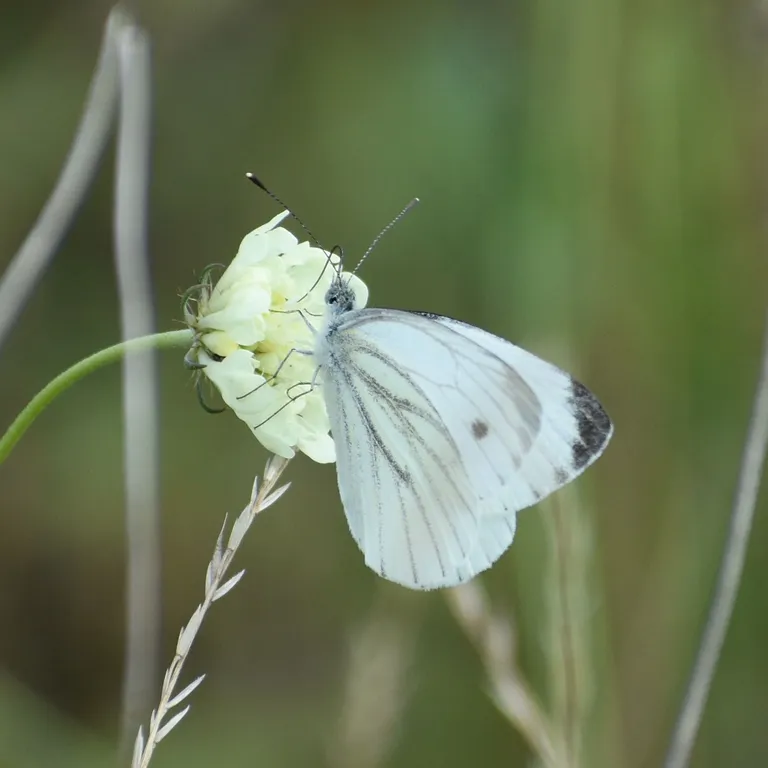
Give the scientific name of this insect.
Pieris napi
